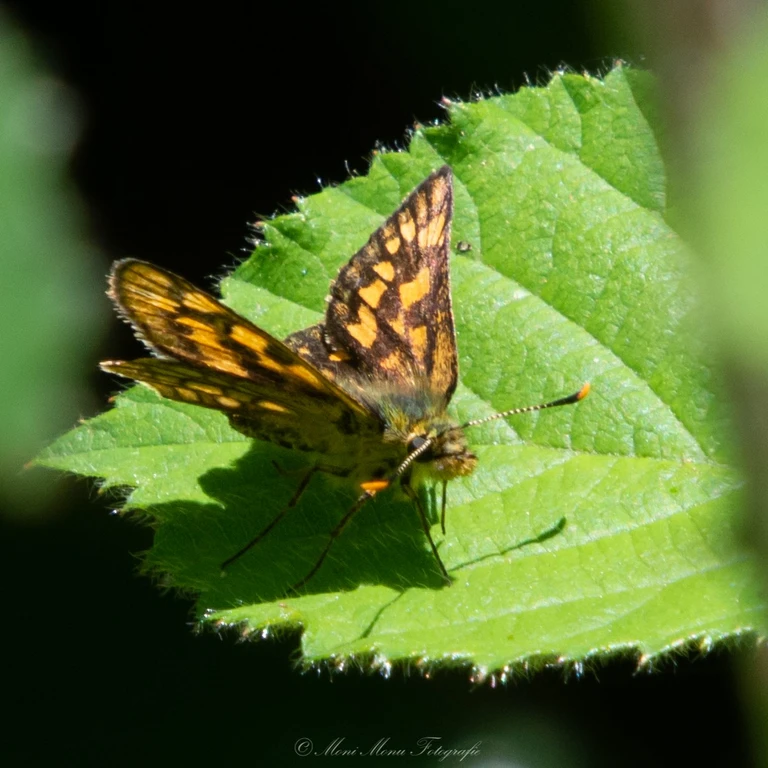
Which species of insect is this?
Carterocephalus palaemon
